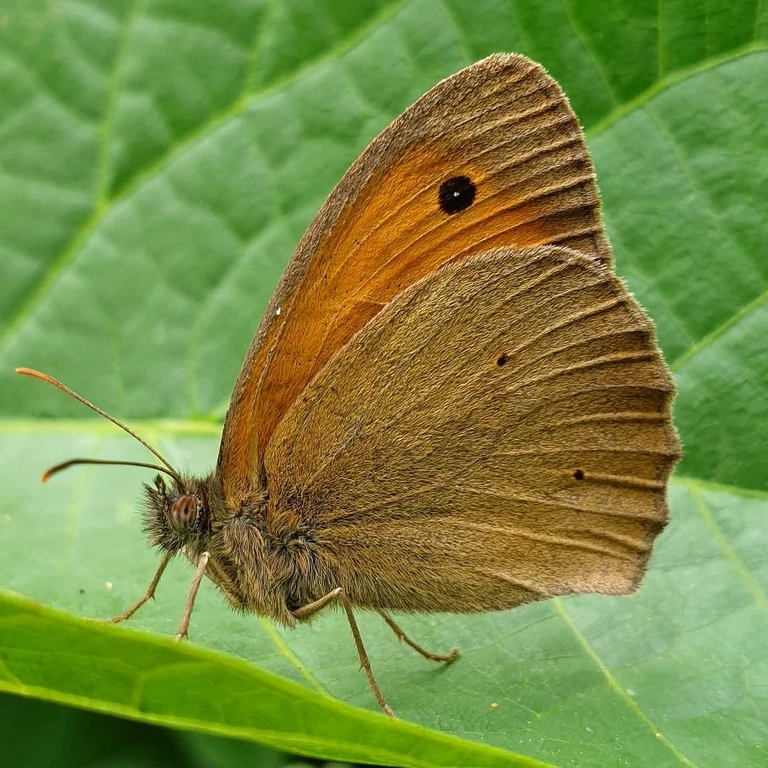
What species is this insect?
Maniola jurtina
